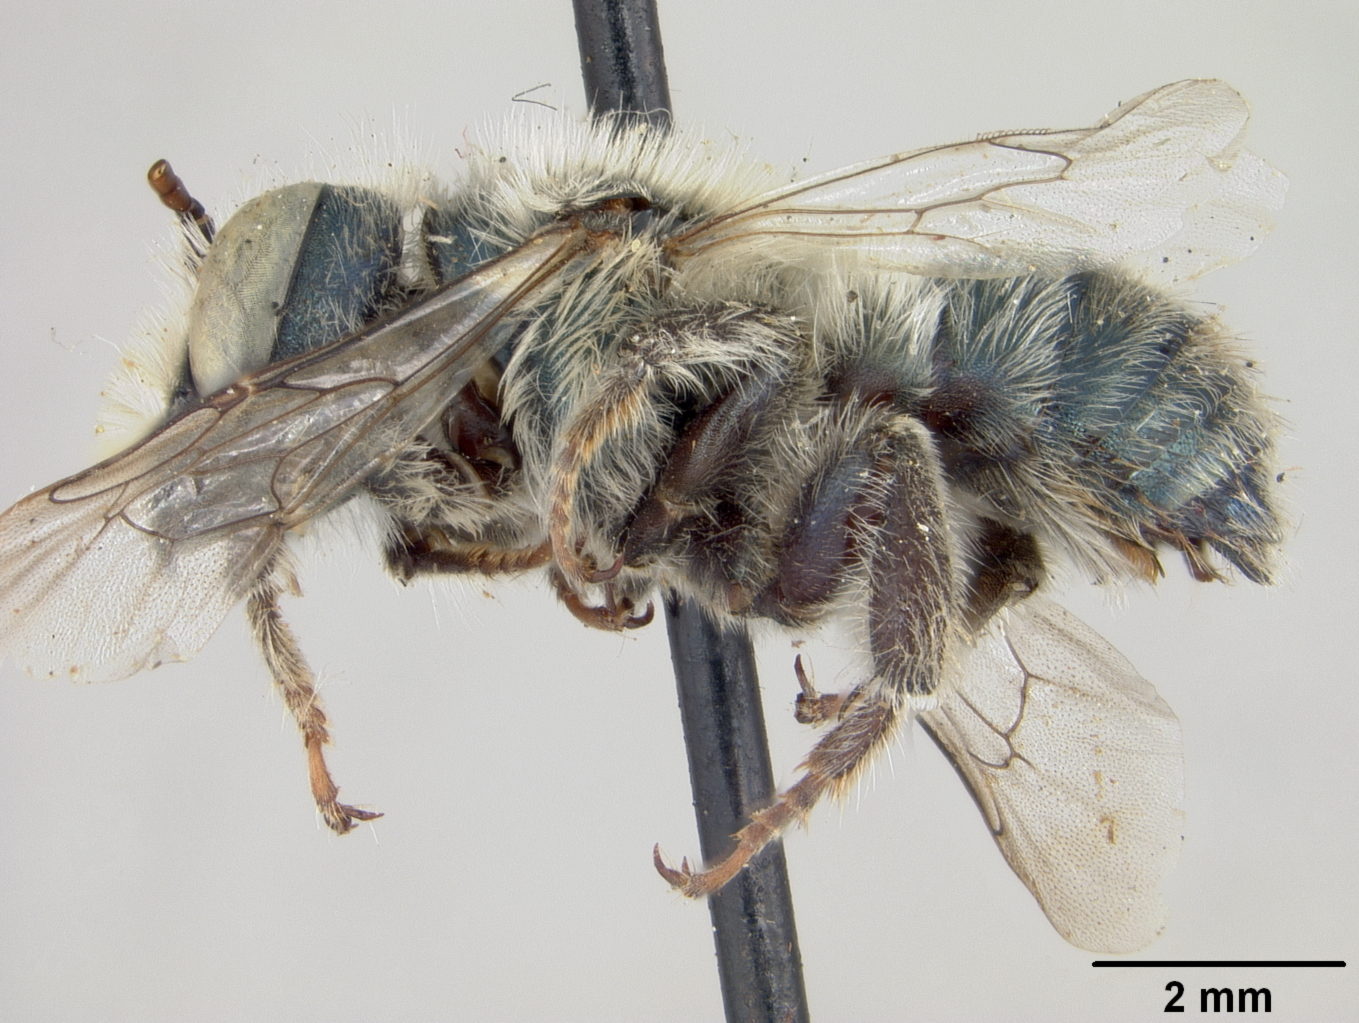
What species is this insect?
Osmia hicksi
